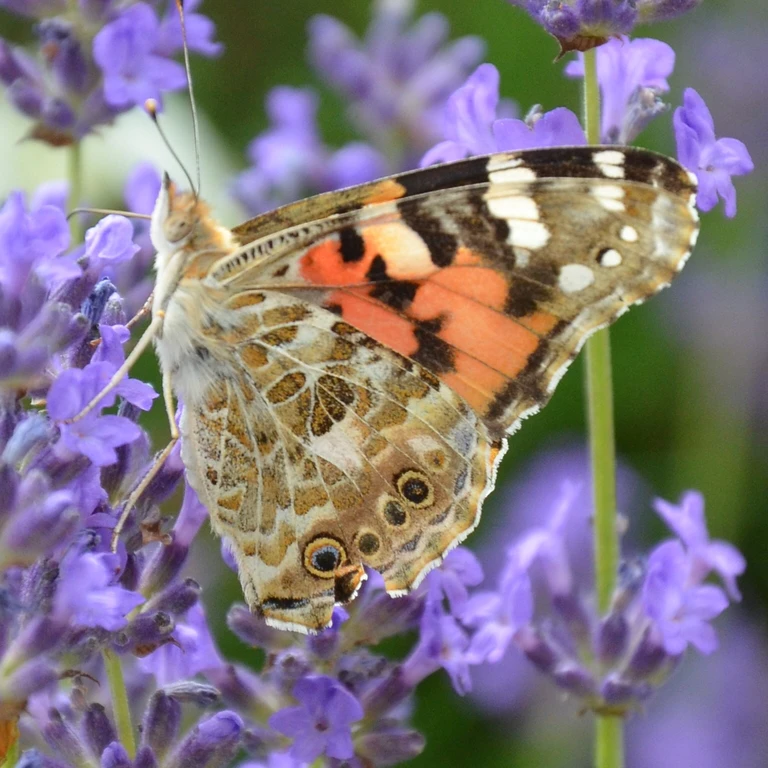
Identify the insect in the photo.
Vanessa cardui
